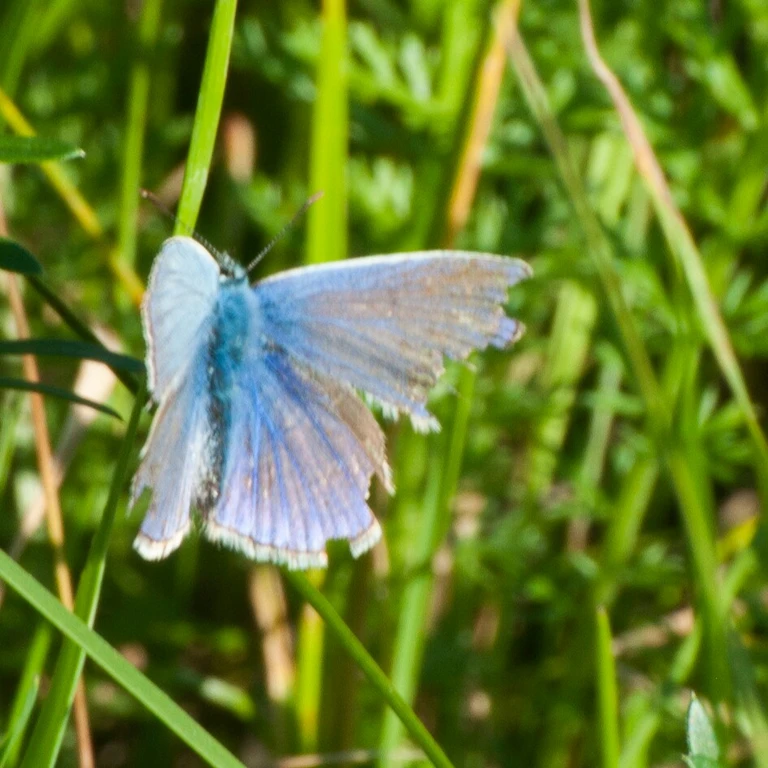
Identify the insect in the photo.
Polyommatus icarus
